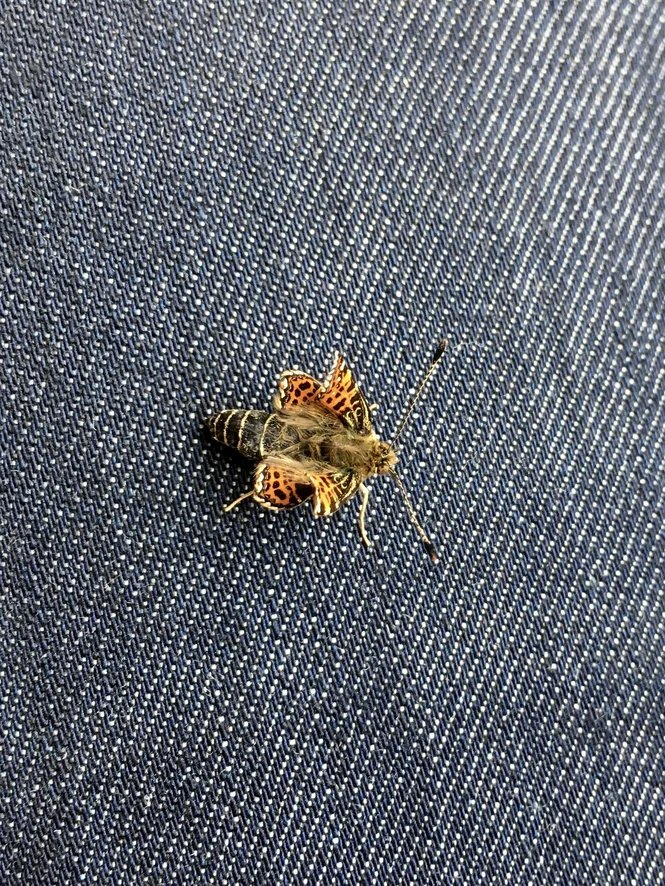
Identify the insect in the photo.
Araschnia levana
